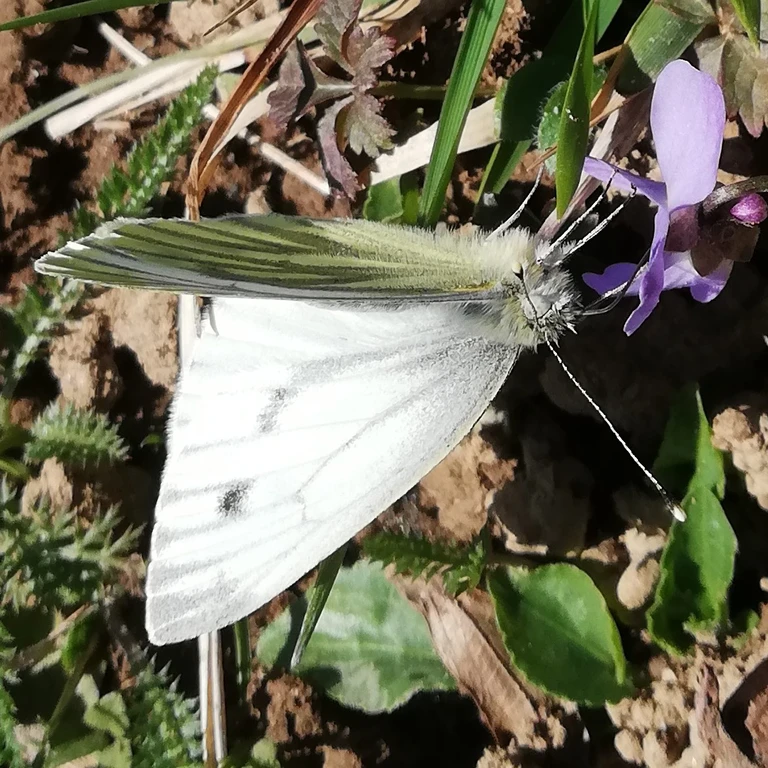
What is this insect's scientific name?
Pieris napi
